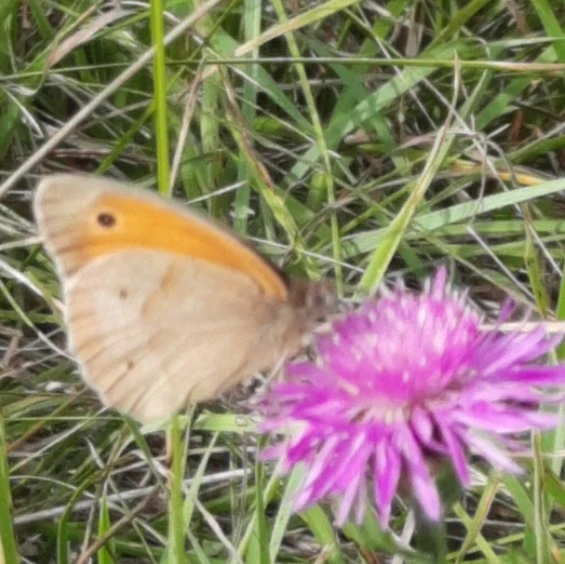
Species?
Maniola jurtina
